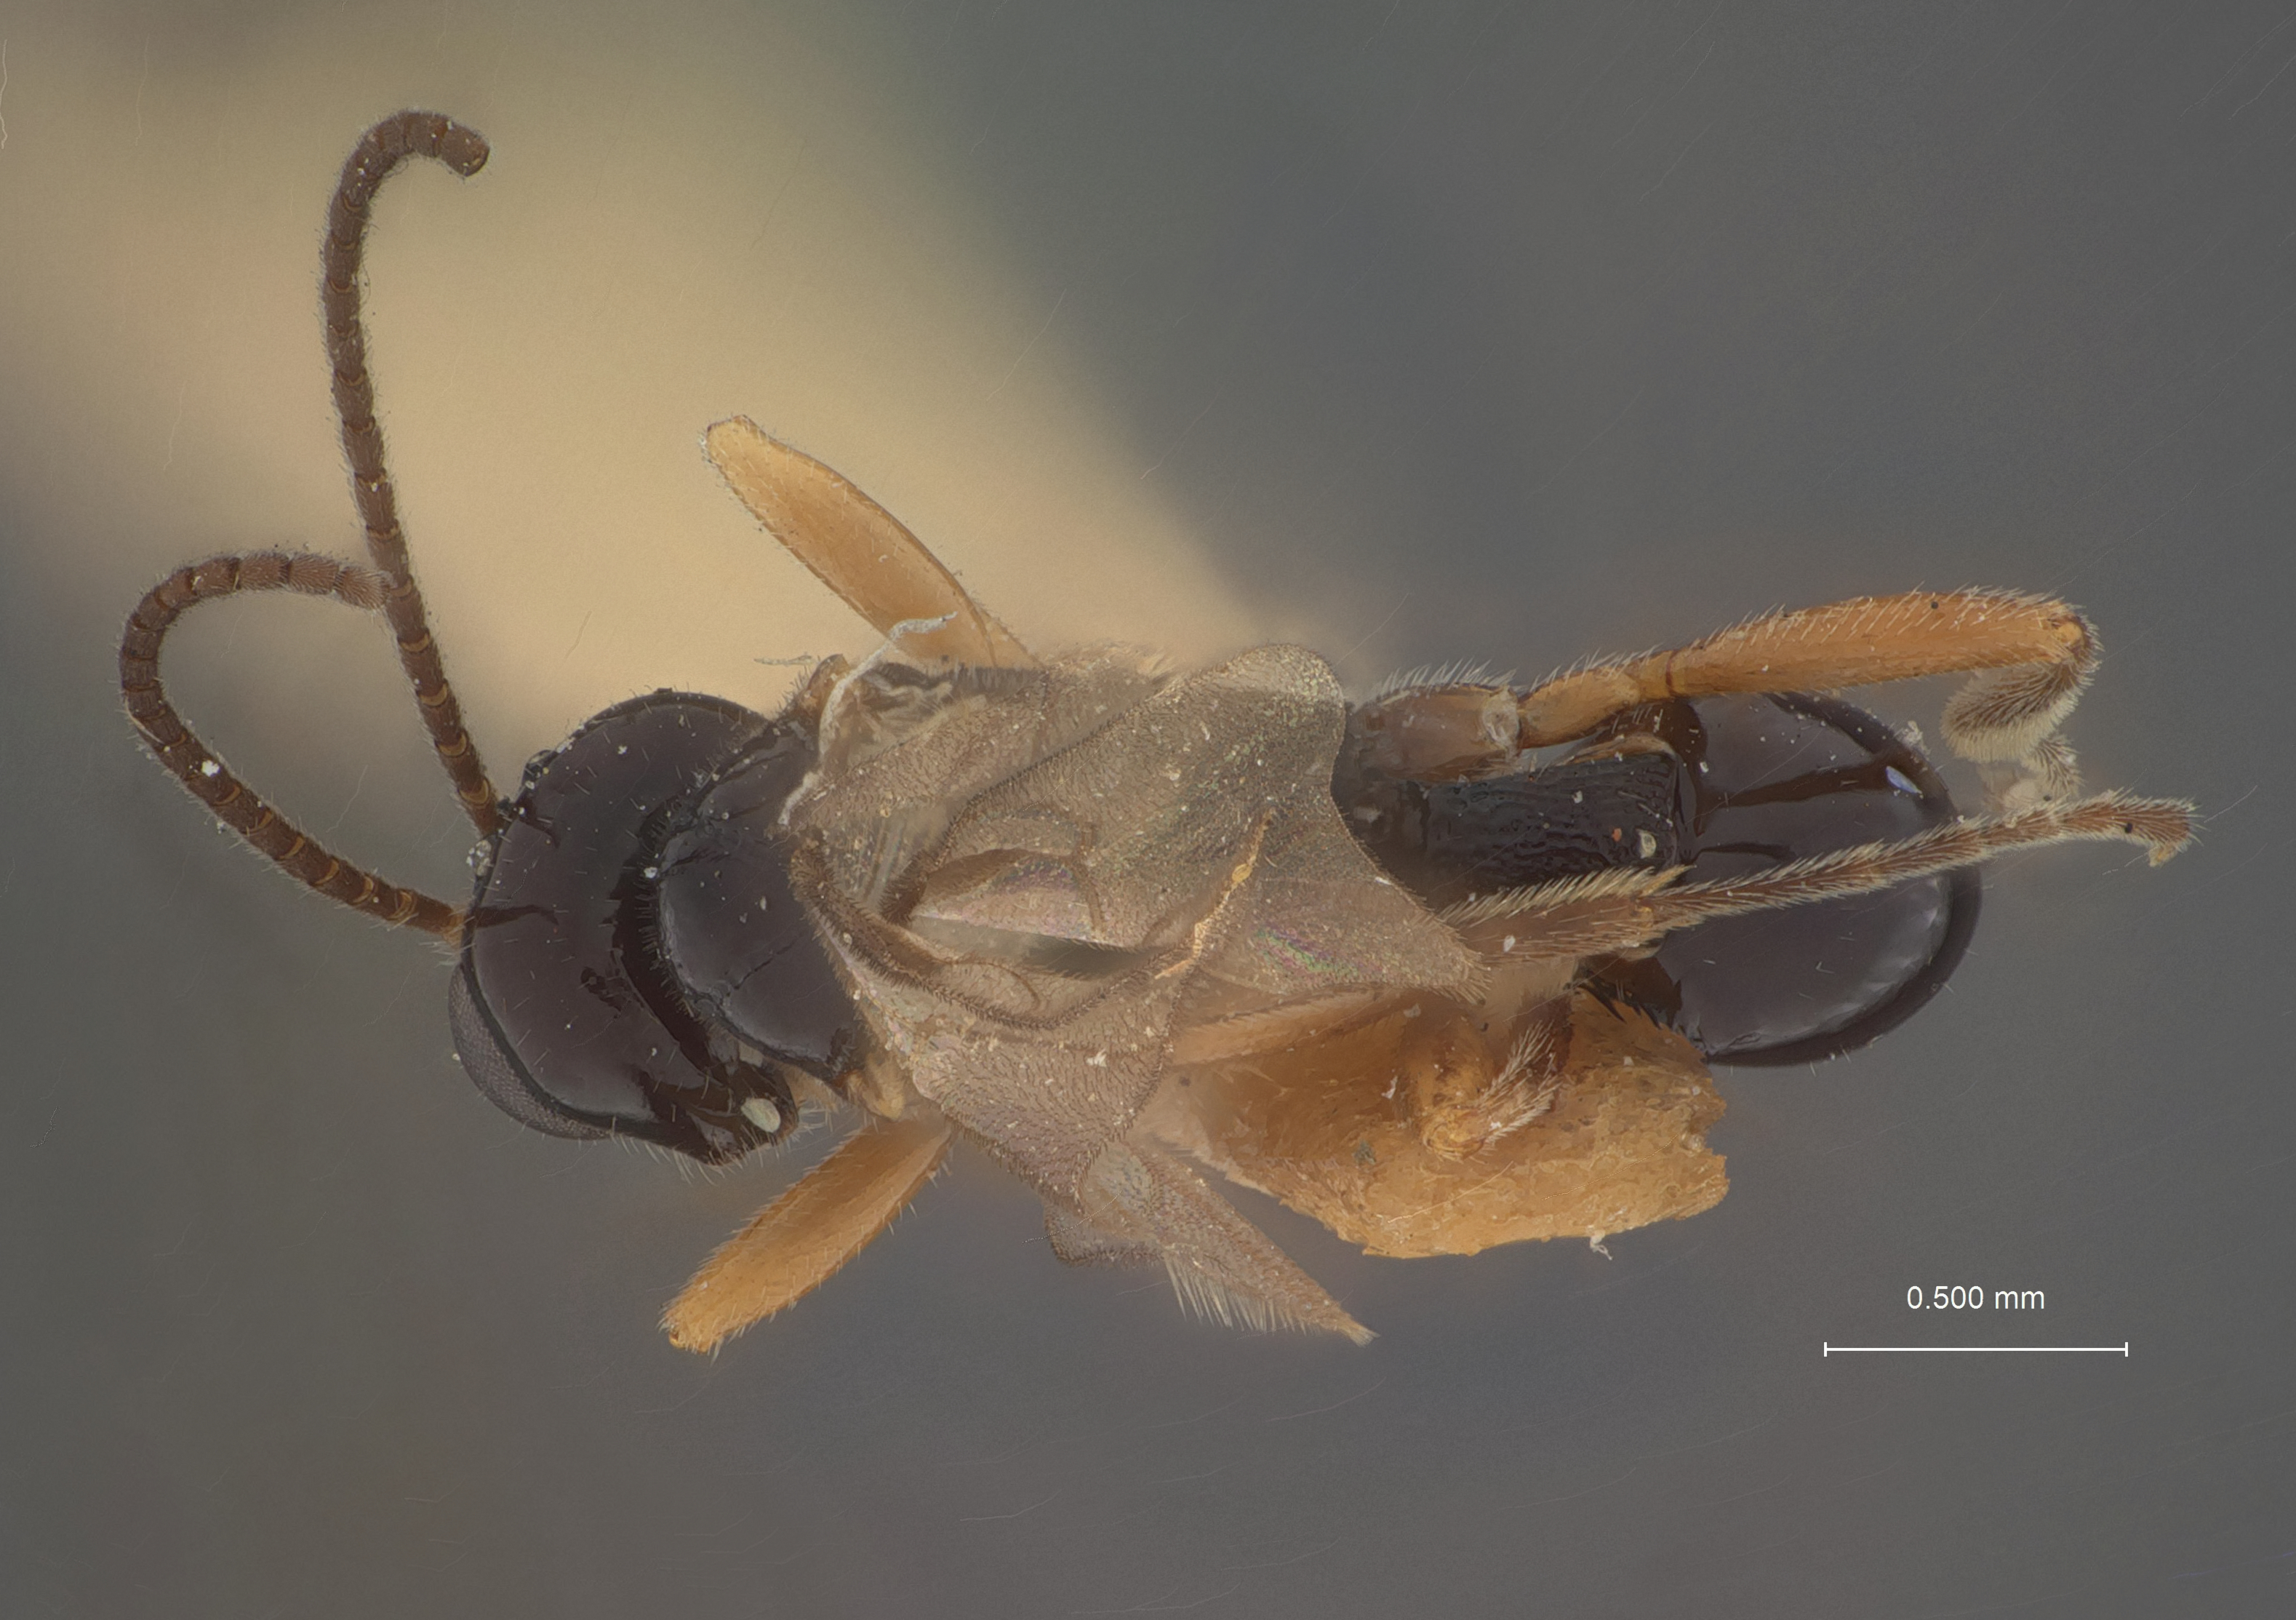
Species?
Euphorus levirons
